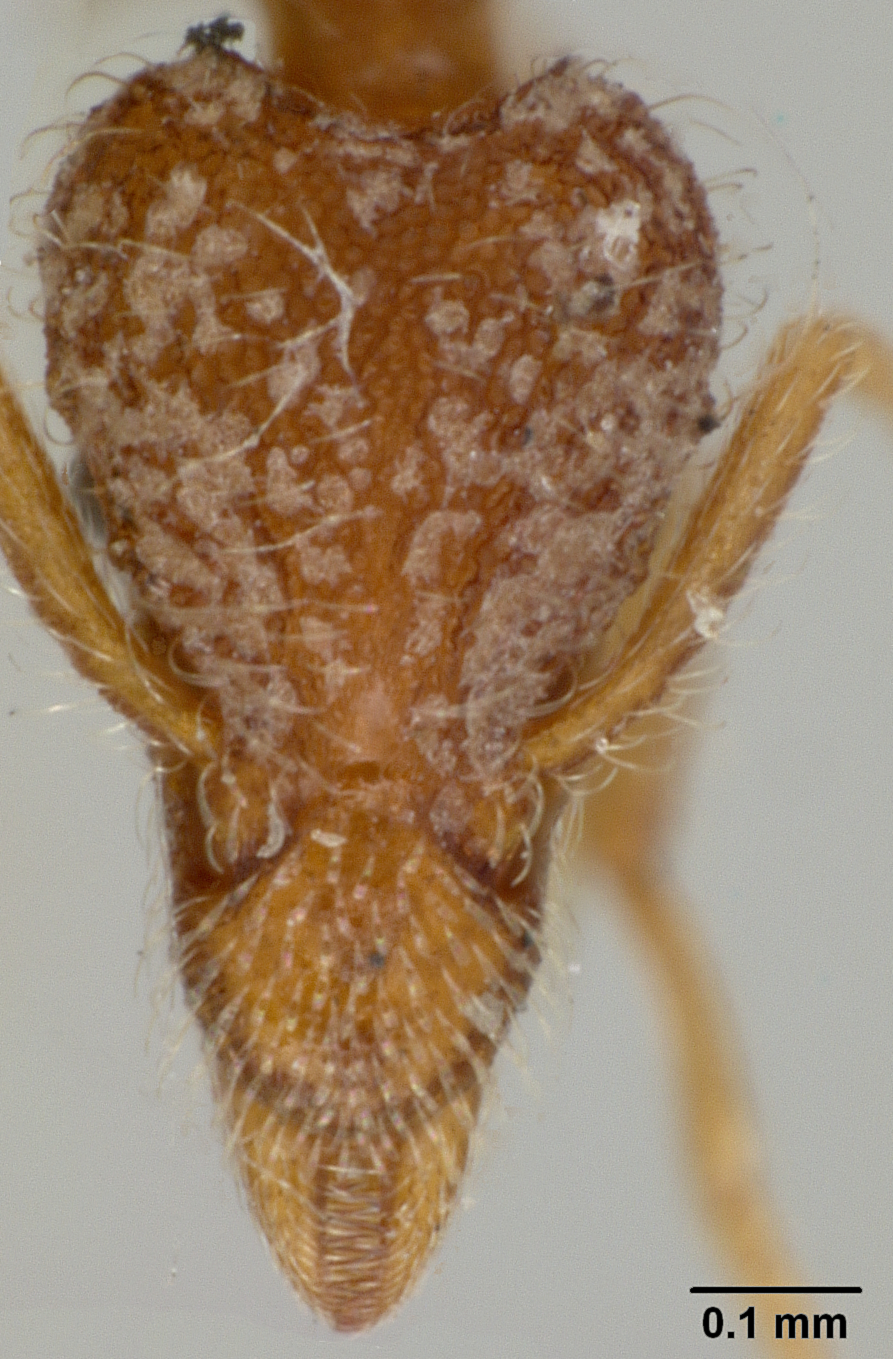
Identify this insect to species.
Strumigenys clypeata
